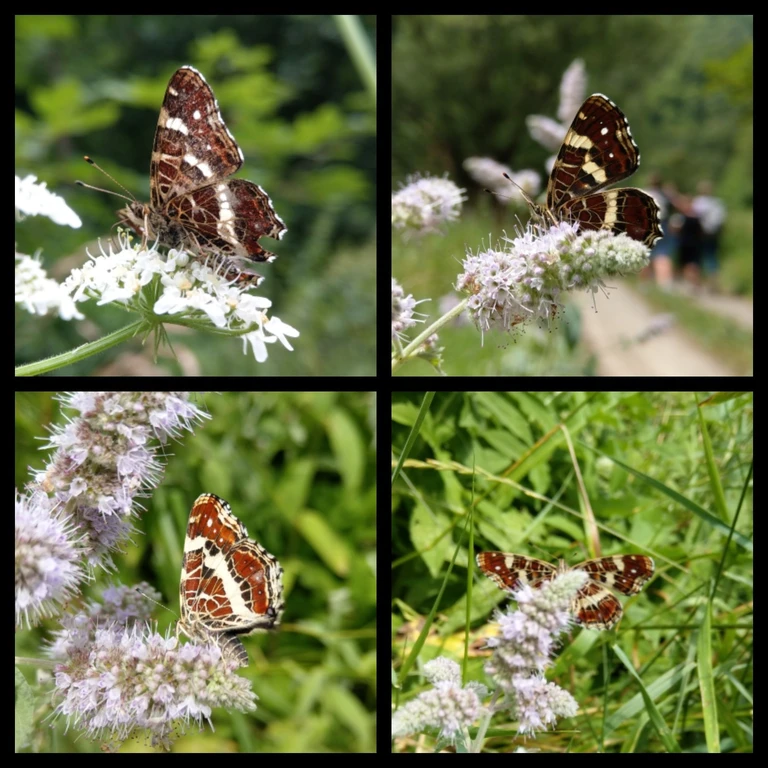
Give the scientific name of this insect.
Araschnia levana
